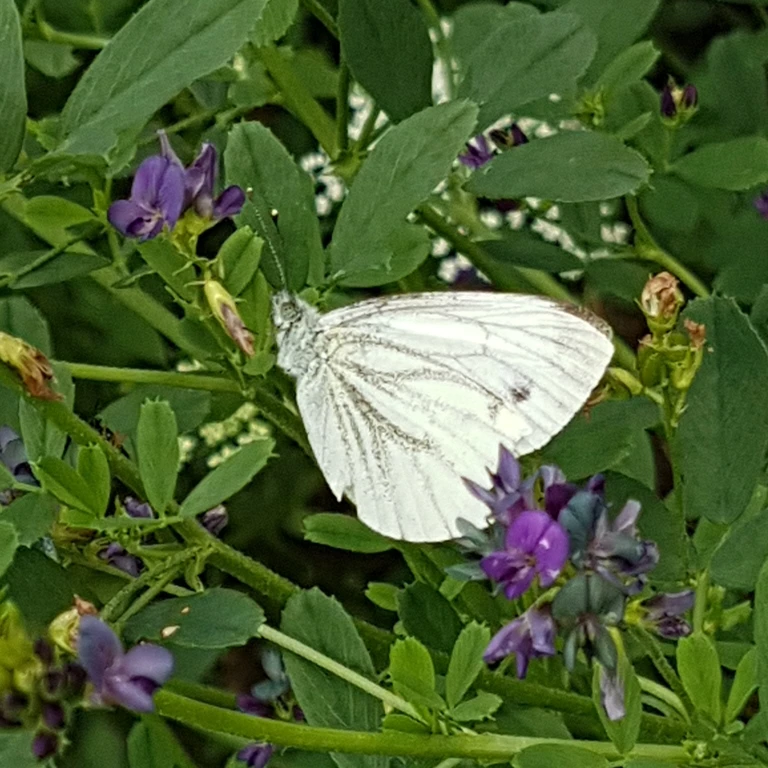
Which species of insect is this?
Pieris napi
